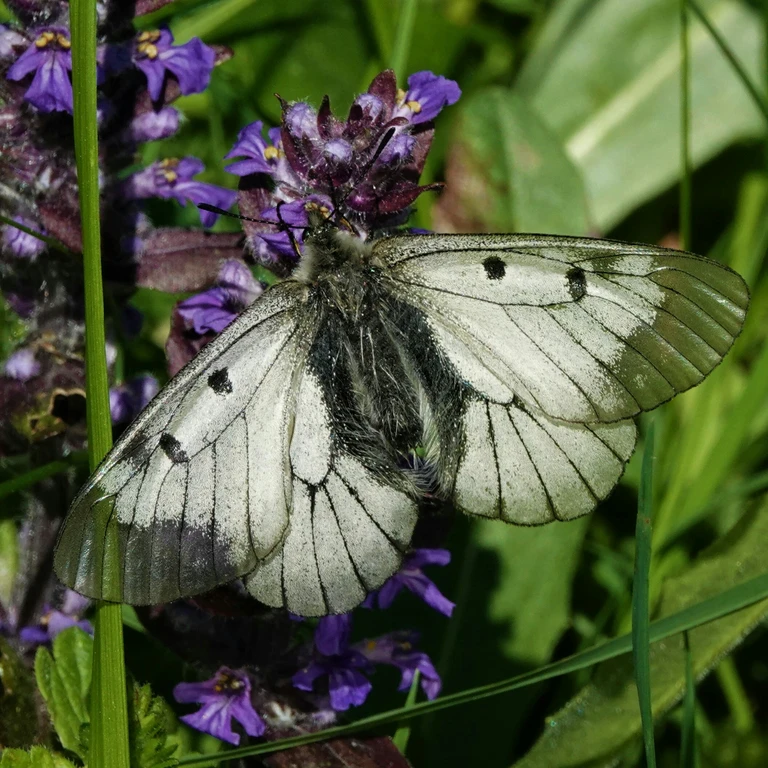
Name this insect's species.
Parnassius mnemosyne
